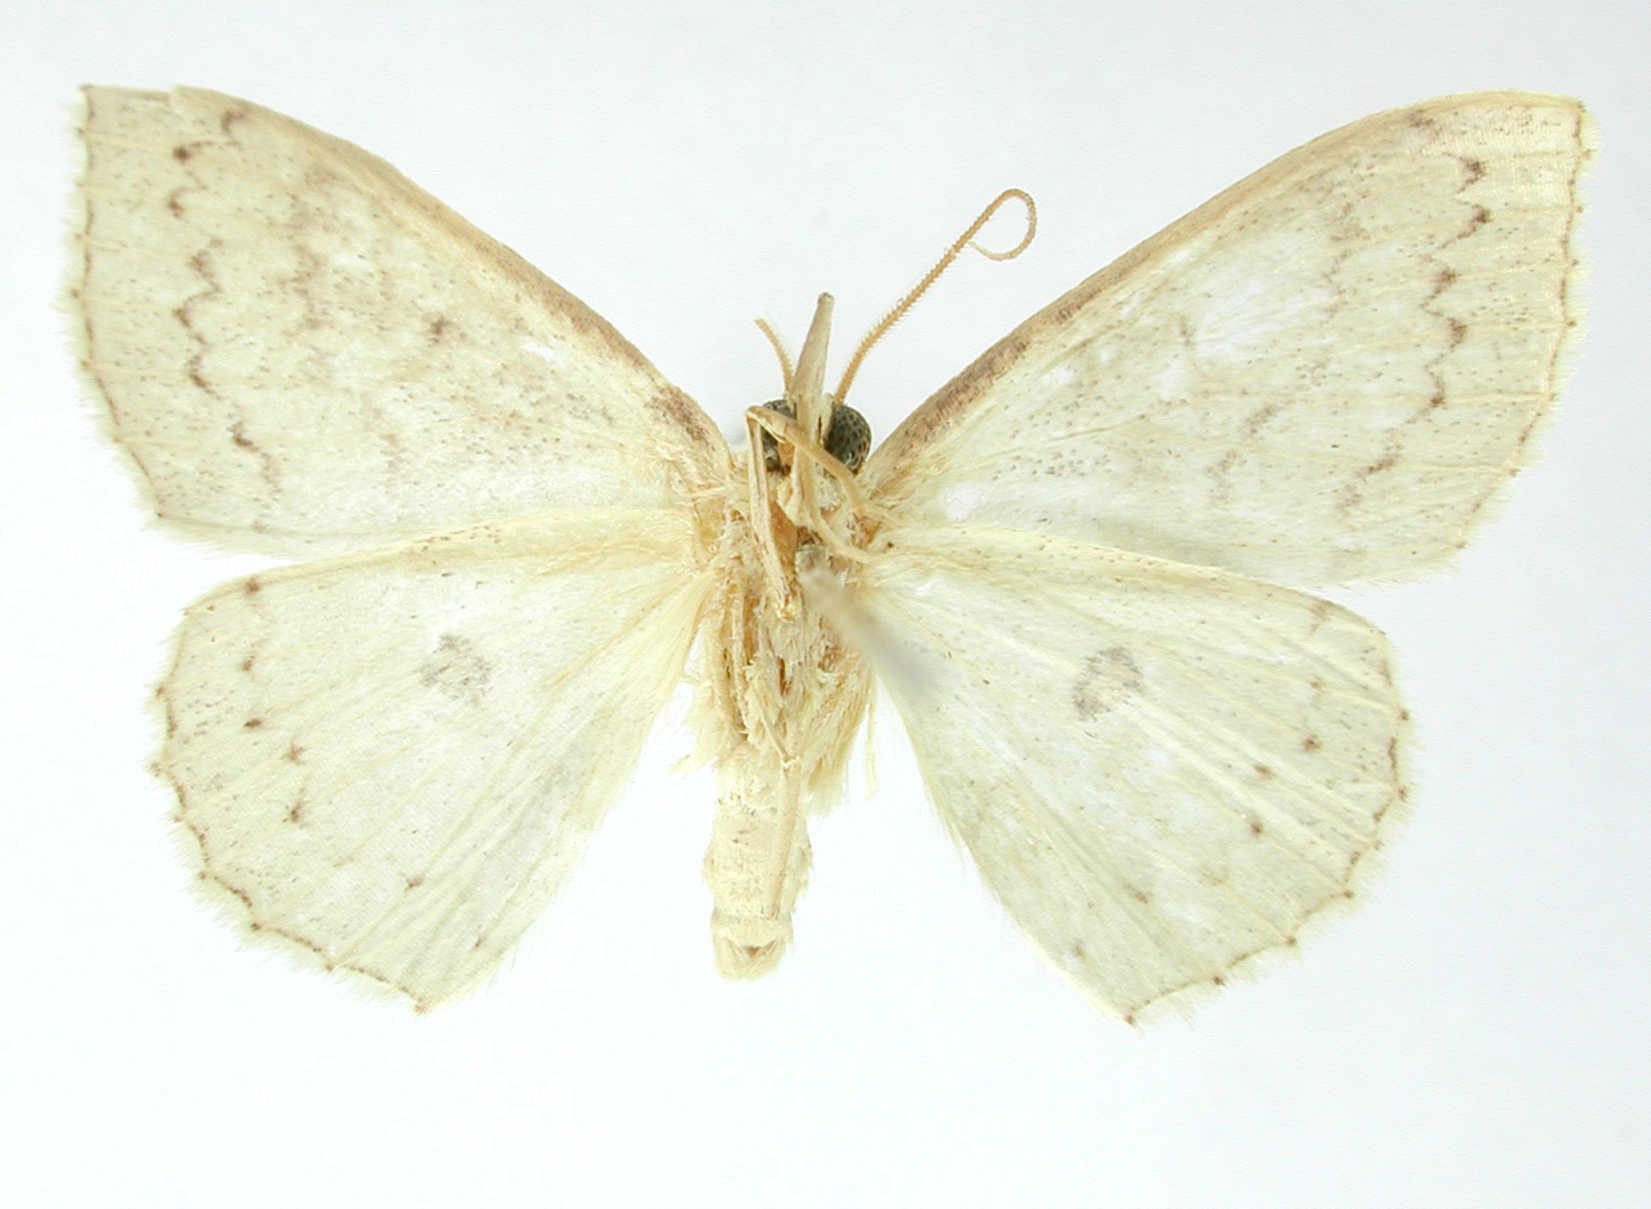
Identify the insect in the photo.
Cnemodes cantona
